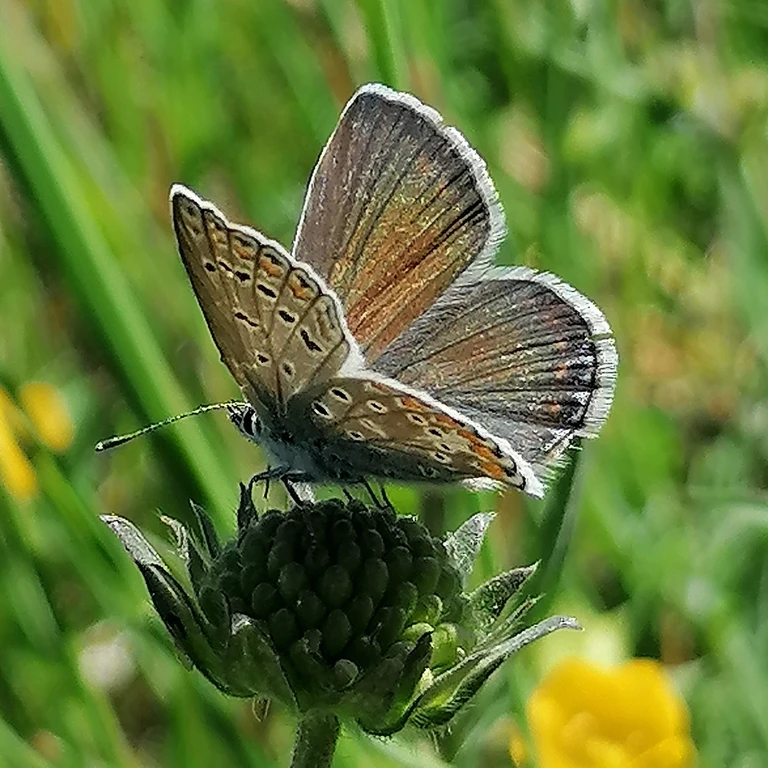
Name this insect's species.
Polyommatus icarus
